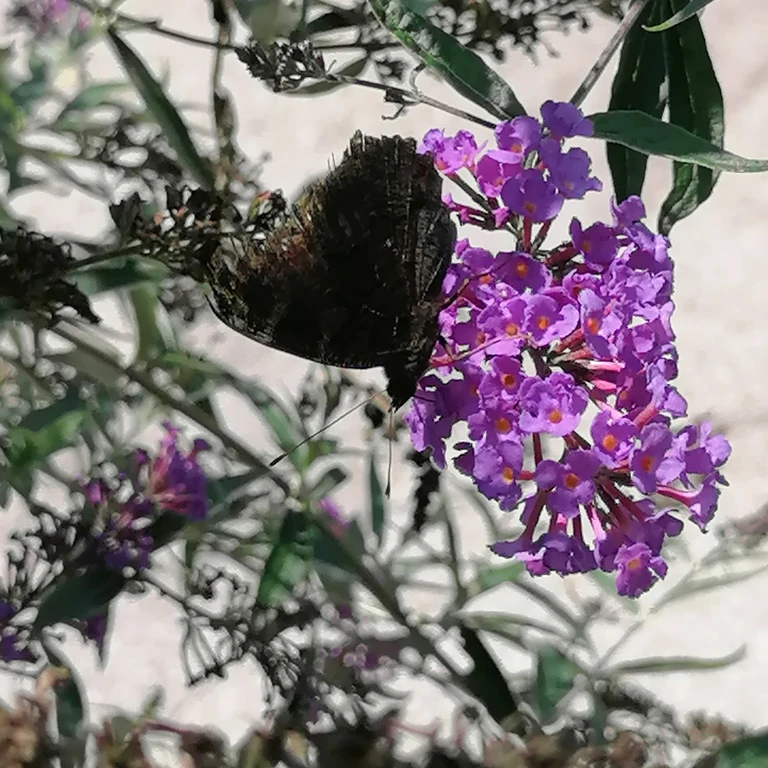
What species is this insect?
Aglais io
